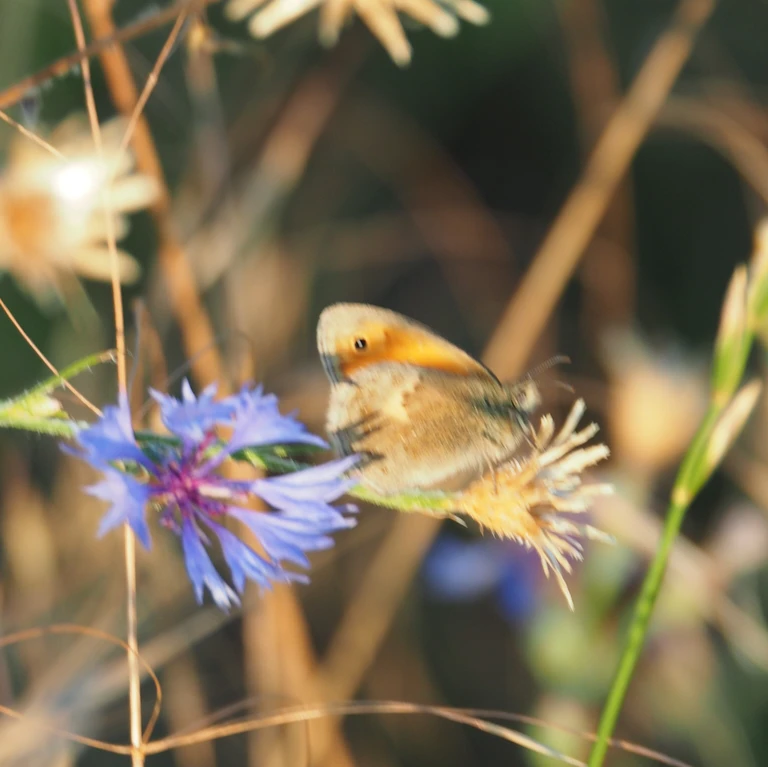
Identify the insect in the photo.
Coenonympha pamphilus
